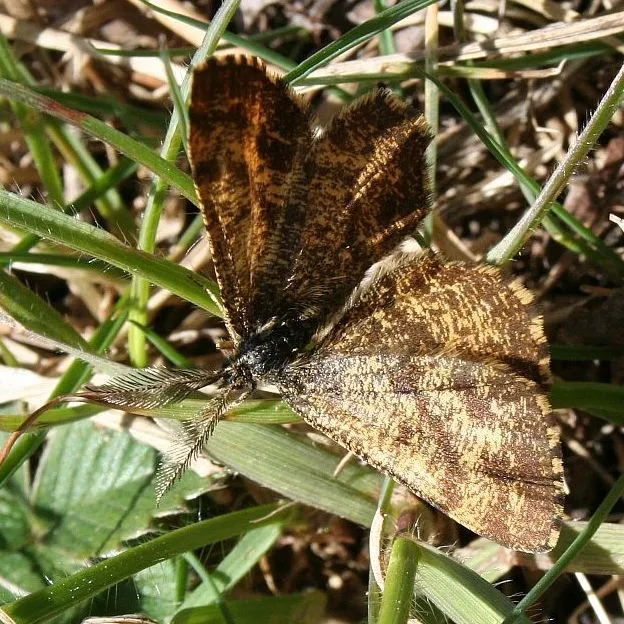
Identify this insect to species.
Ematurga atomaria
